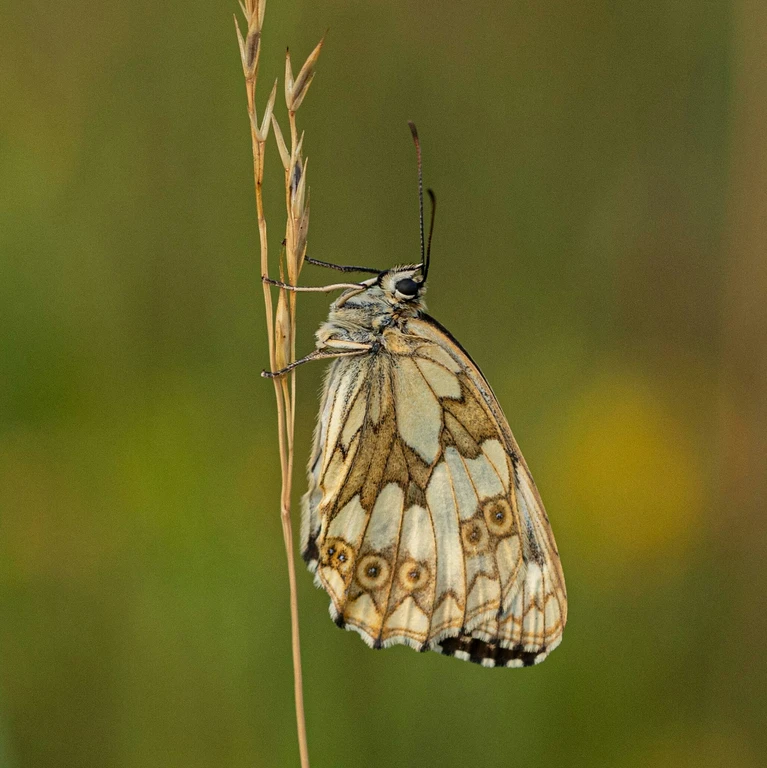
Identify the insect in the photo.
Melanargia galathea
